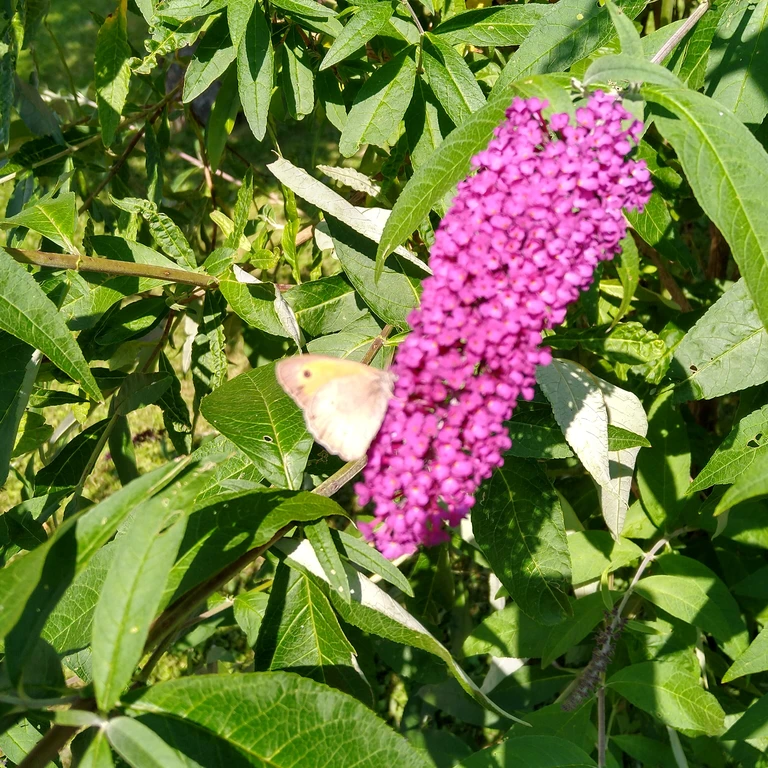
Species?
Maniola jurtina
